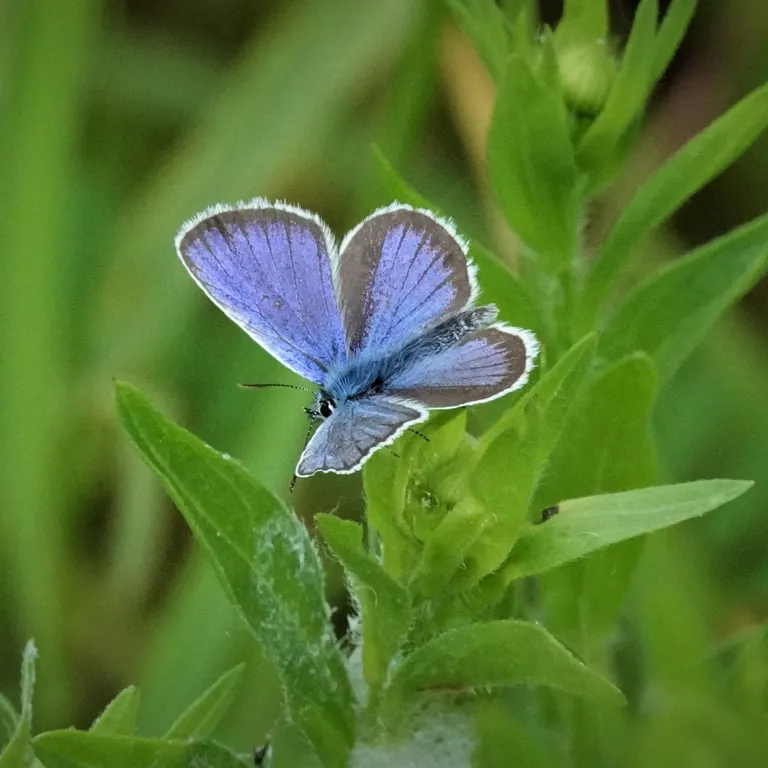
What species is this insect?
Plebejus argus
